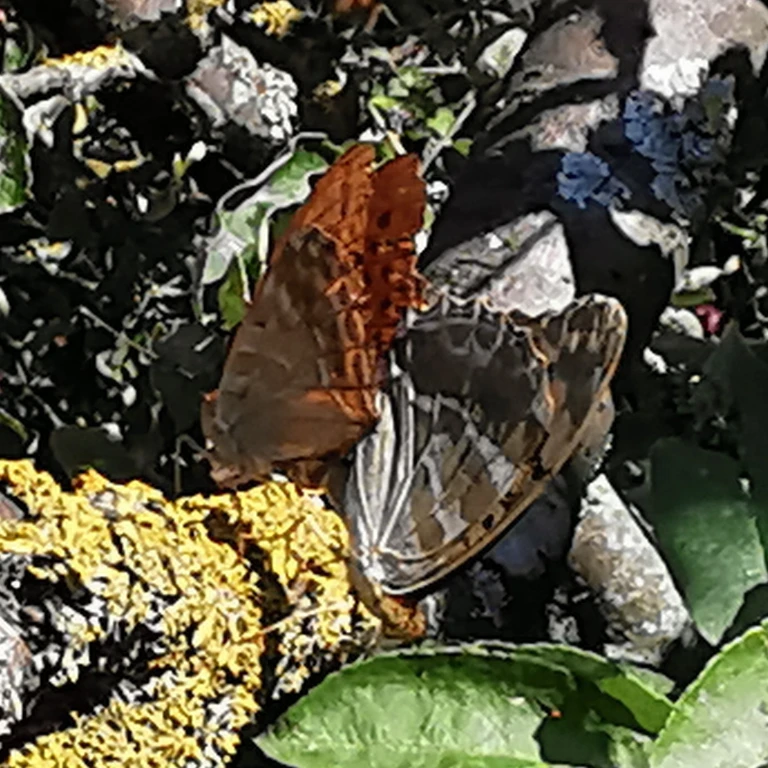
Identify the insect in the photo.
Argynnis paphia
